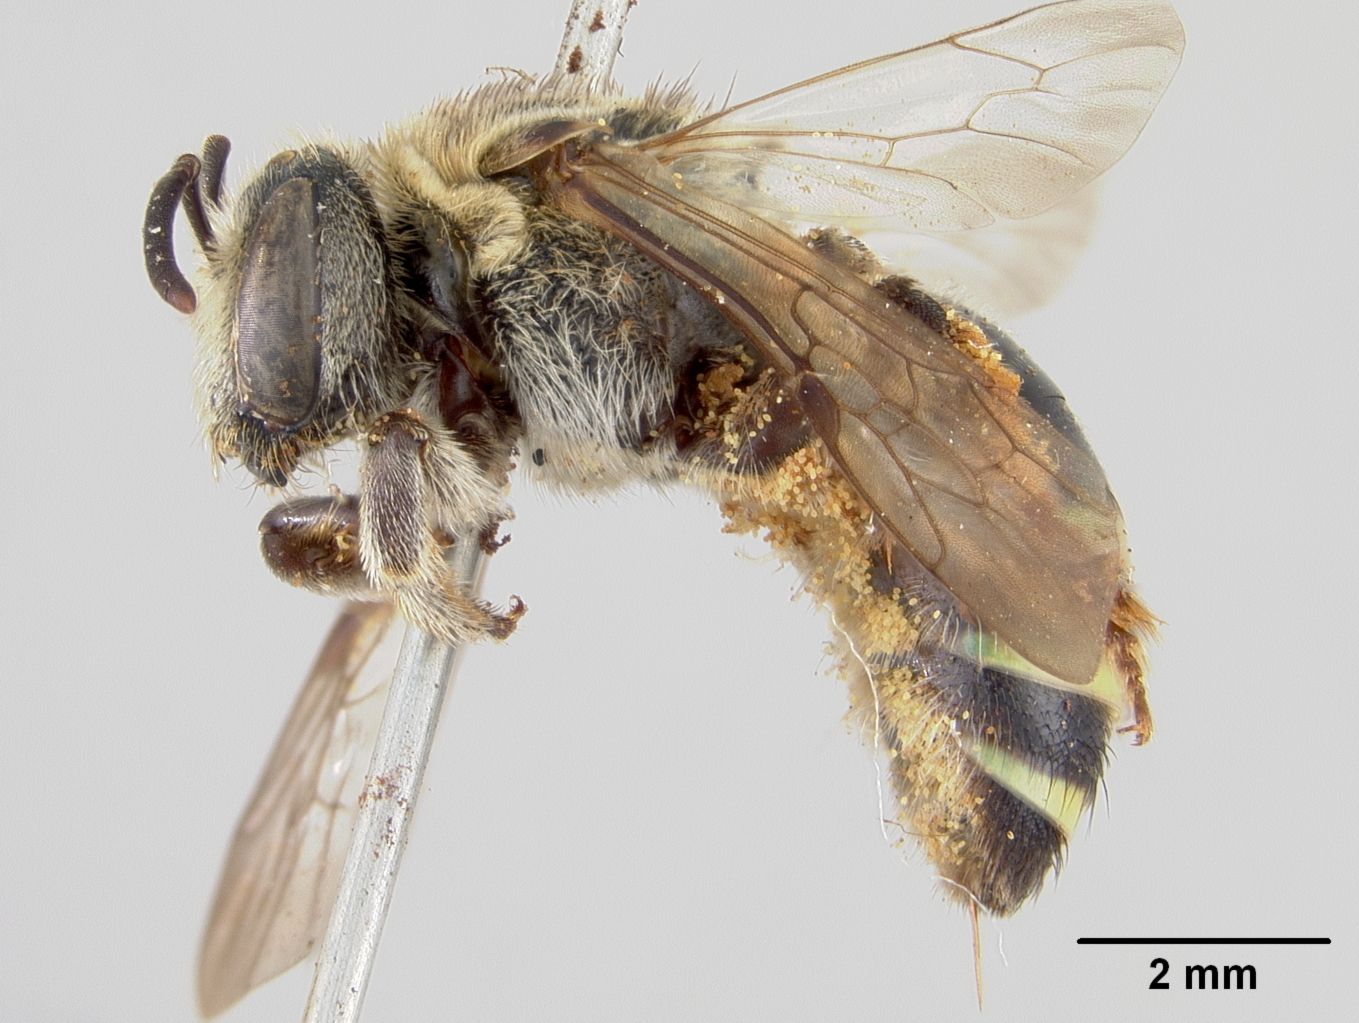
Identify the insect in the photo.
Nomia quadrifasciata
